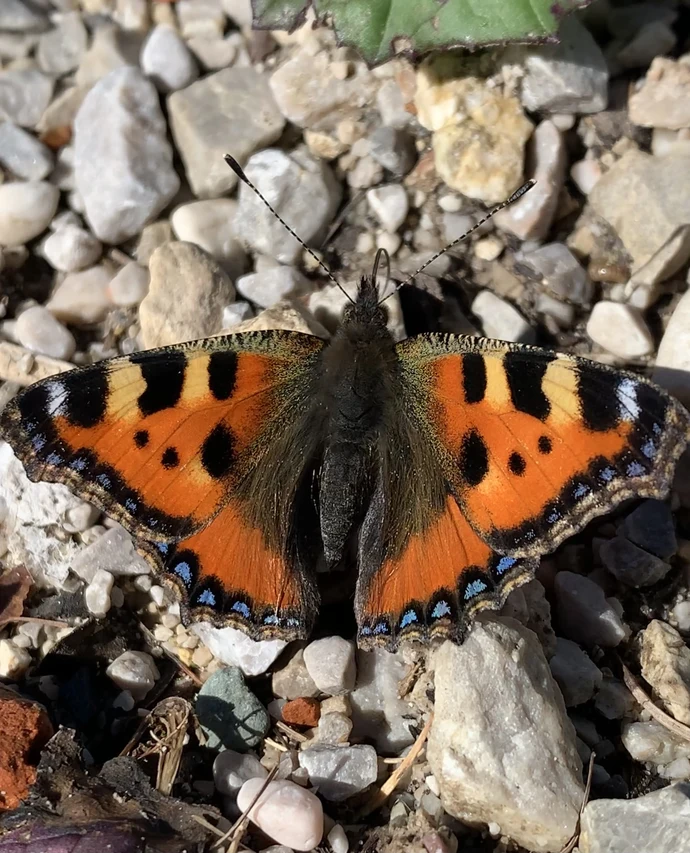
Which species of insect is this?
Aglais urticae
